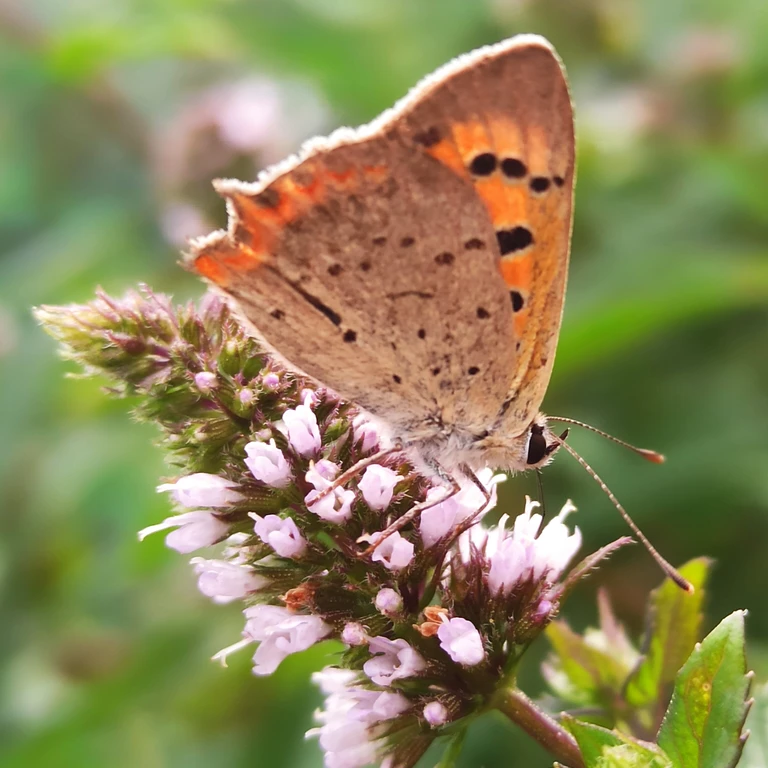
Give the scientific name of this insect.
Lycaena phlaeas
